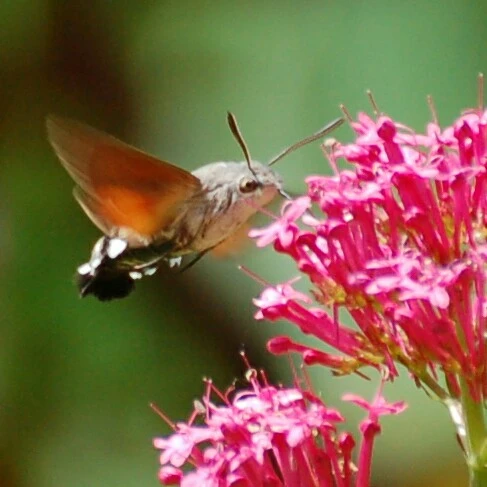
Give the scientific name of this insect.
Macroglossum stellatarum
